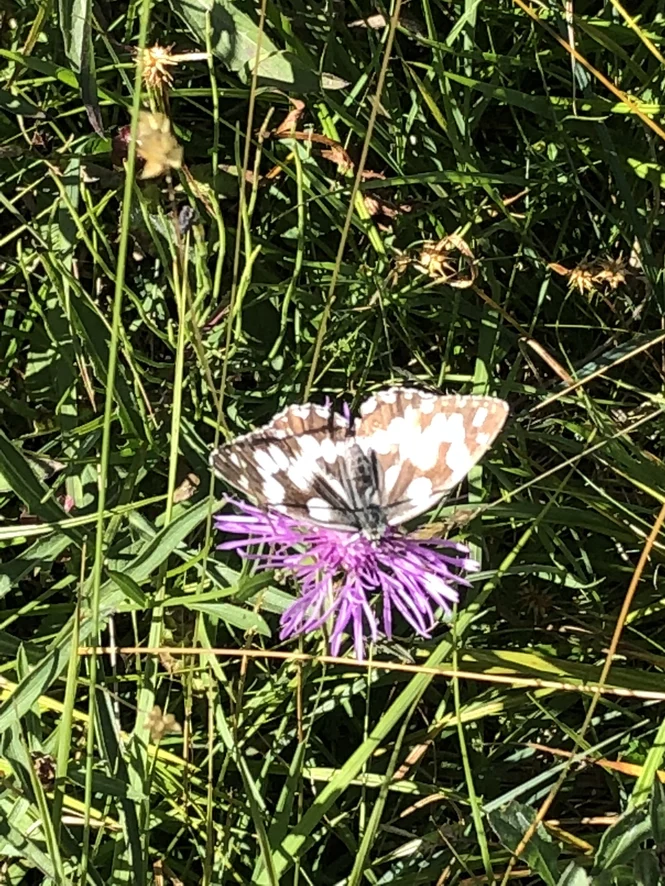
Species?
Melanargia galathea
